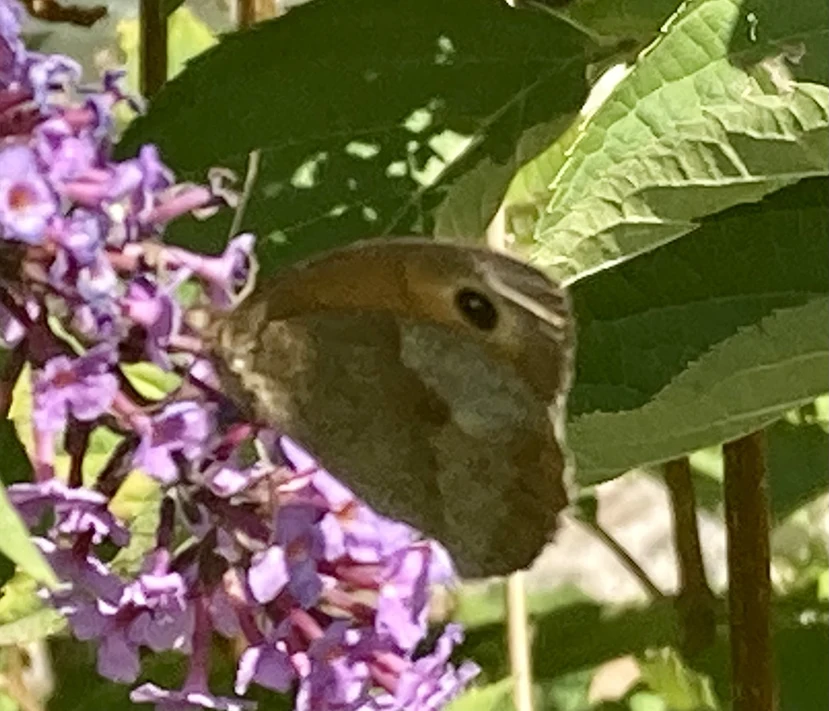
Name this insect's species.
Maniola jurtina
